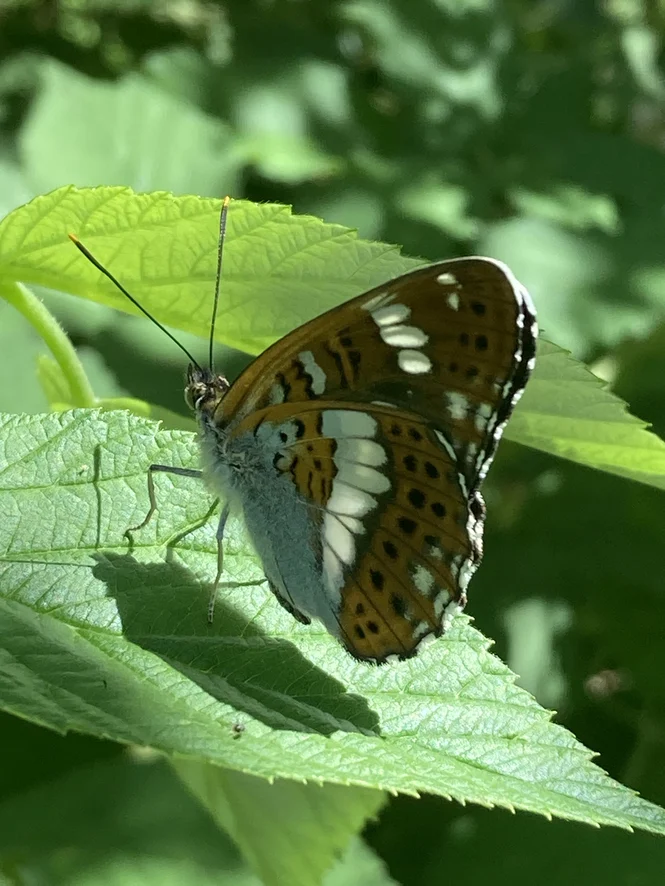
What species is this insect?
Limenitis camilla (also Ladoga camilla)
